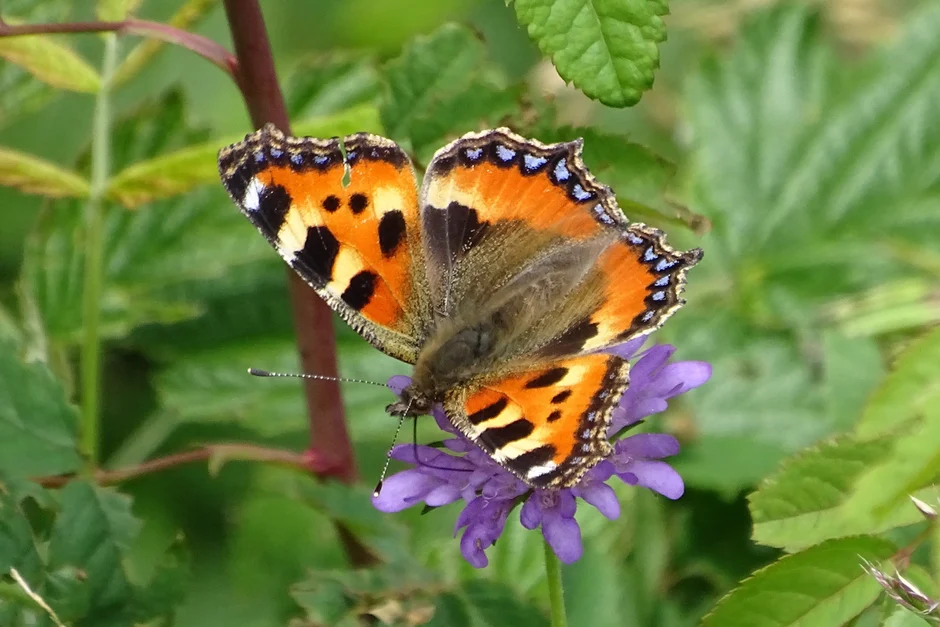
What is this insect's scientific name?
Aglais urticae
